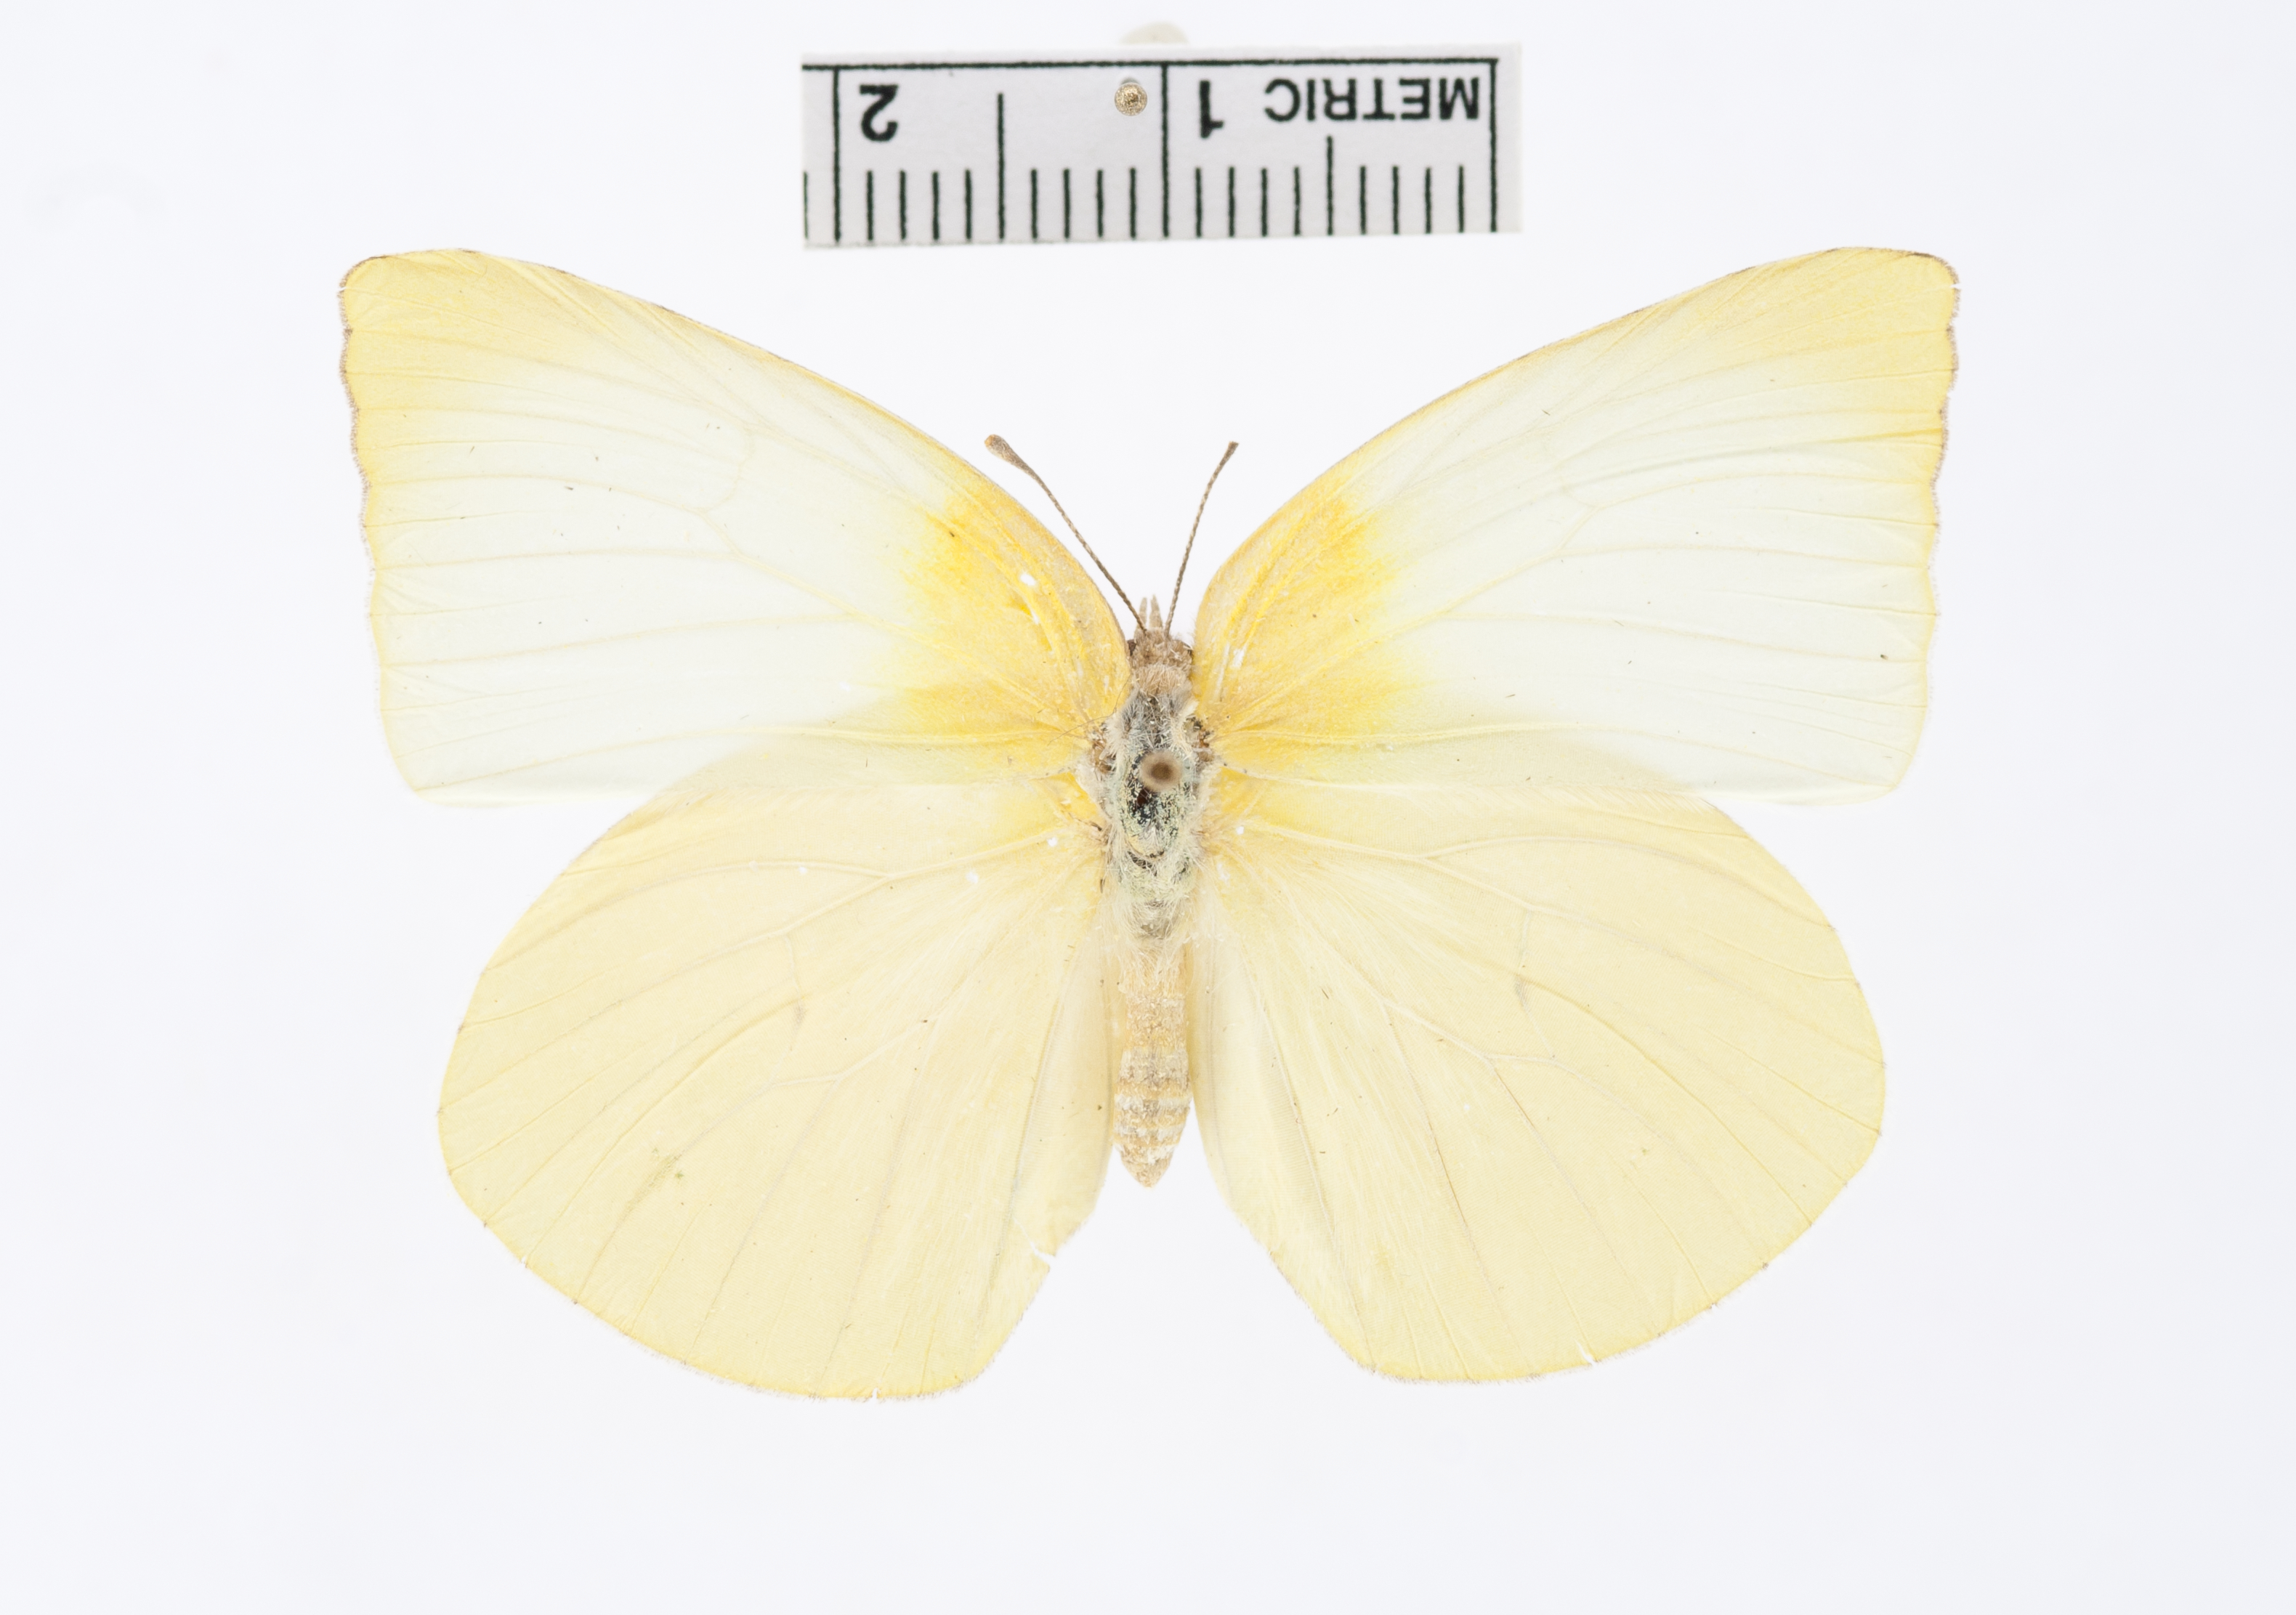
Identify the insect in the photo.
Kricogonia lycide
